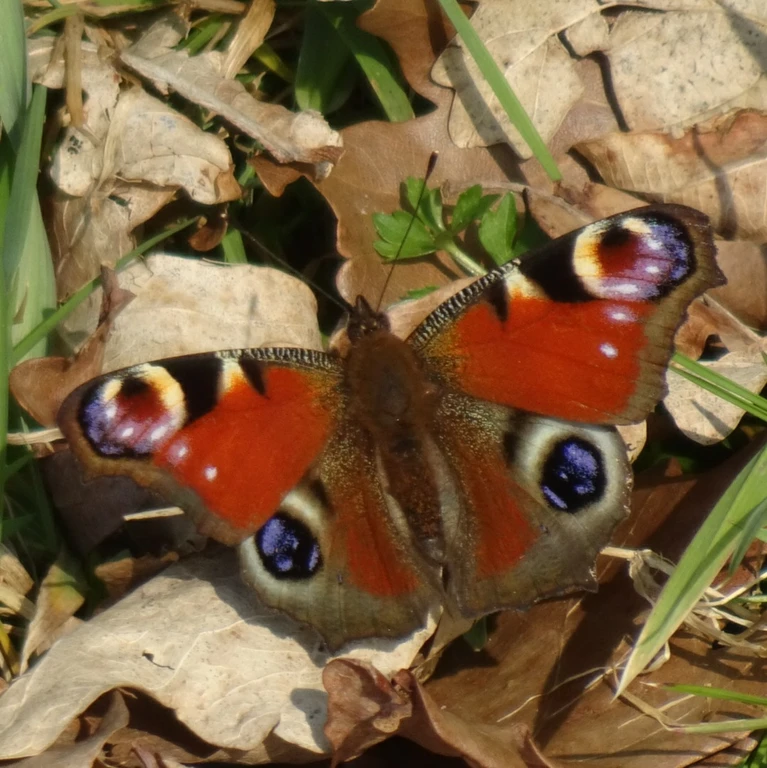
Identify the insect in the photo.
Aglais io
